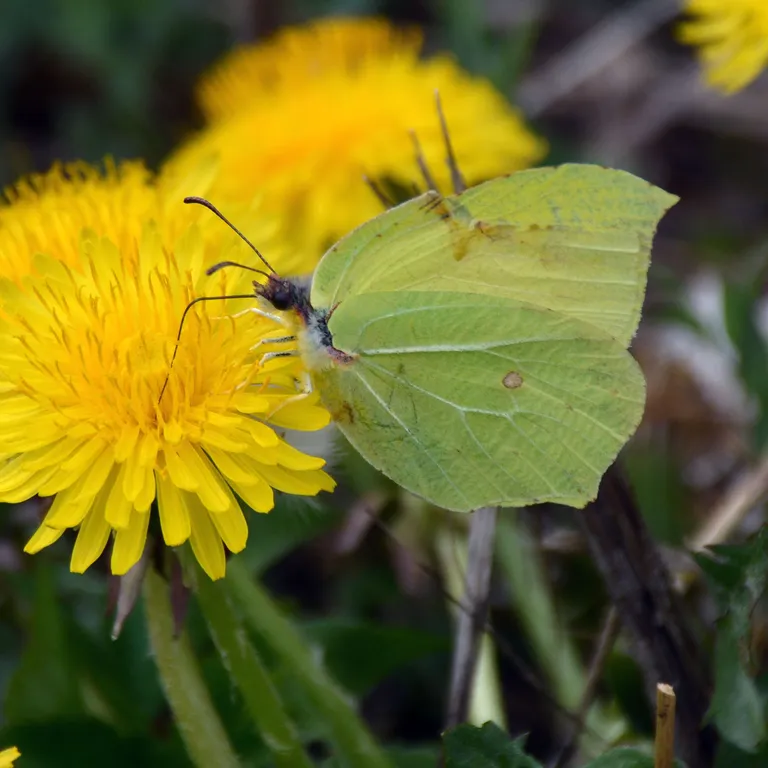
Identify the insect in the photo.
Gonepteryx rhamni
